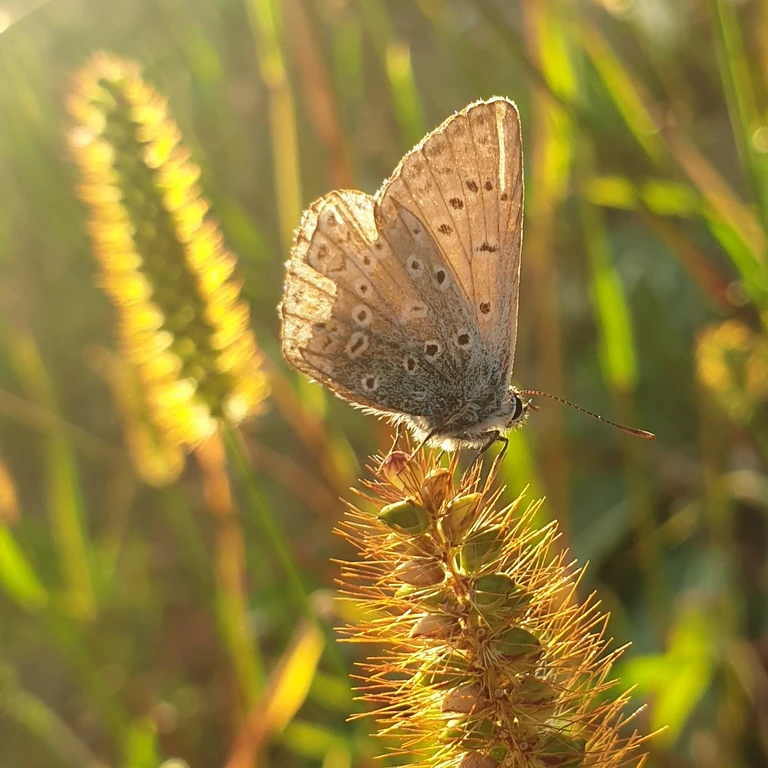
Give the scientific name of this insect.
Polyommatus icarus
